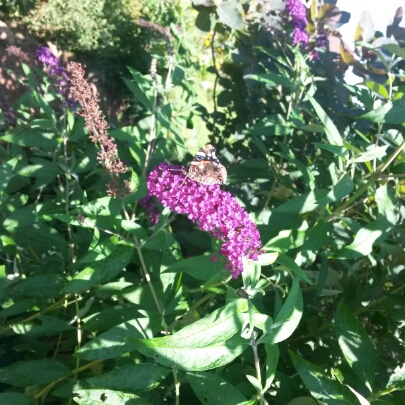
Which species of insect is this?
Vanessa atalanta
